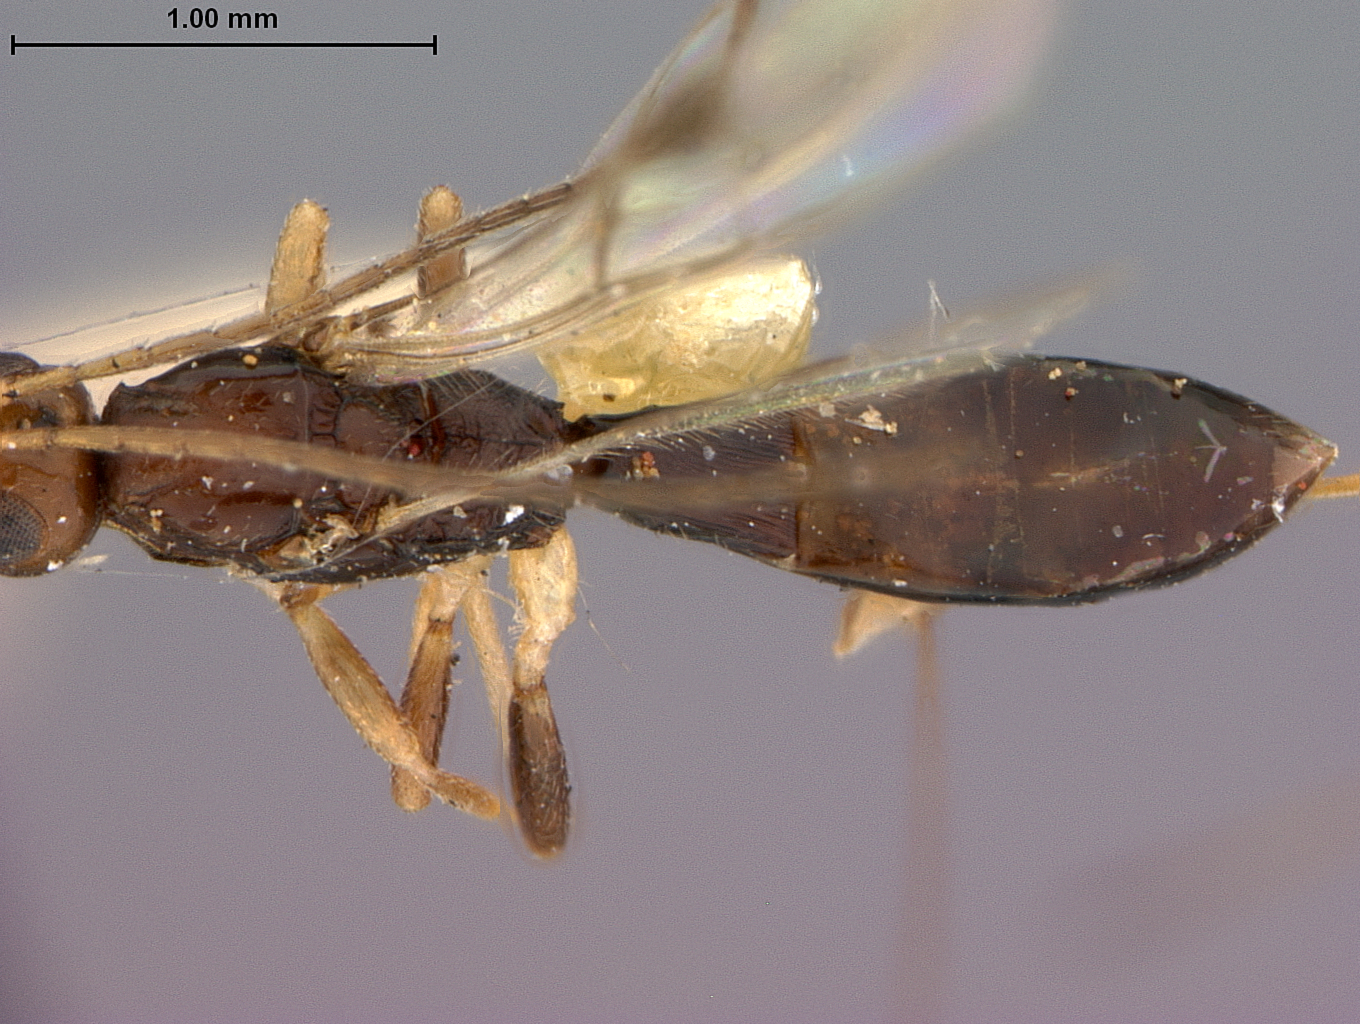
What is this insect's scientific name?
Ecphylus texanus
